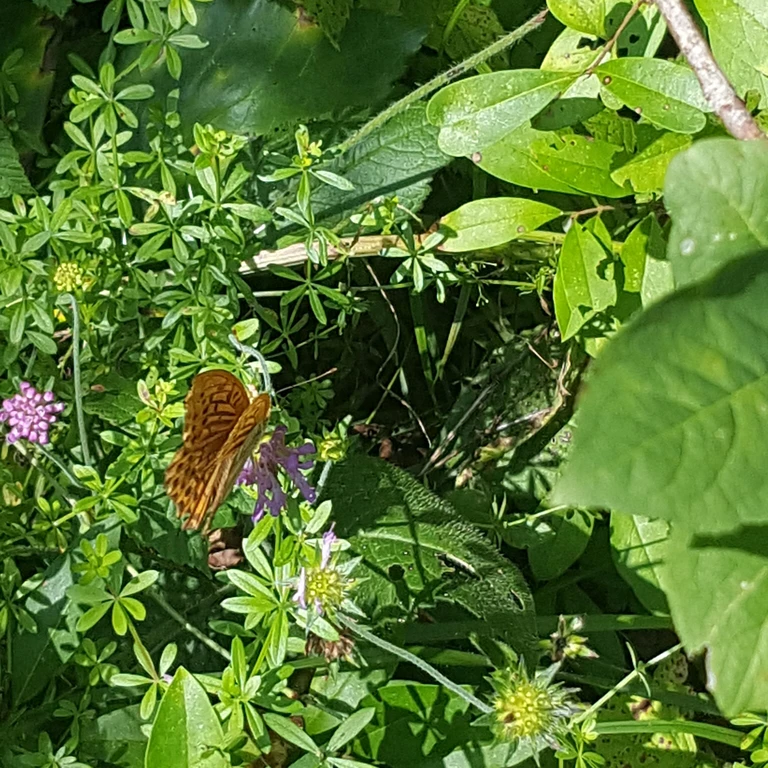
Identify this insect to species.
Argynnis paphia
